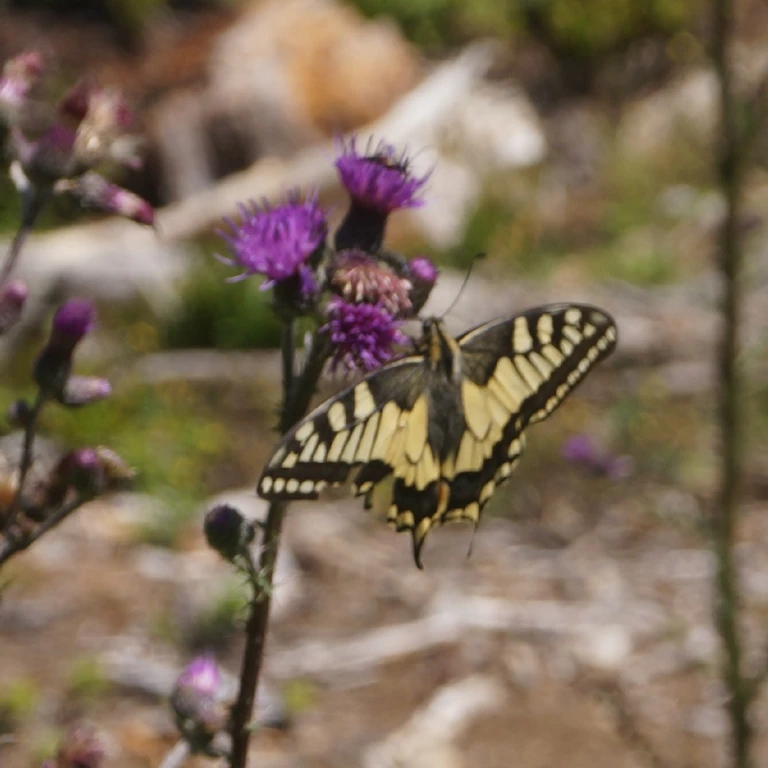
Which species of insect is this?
Papilio machaon
